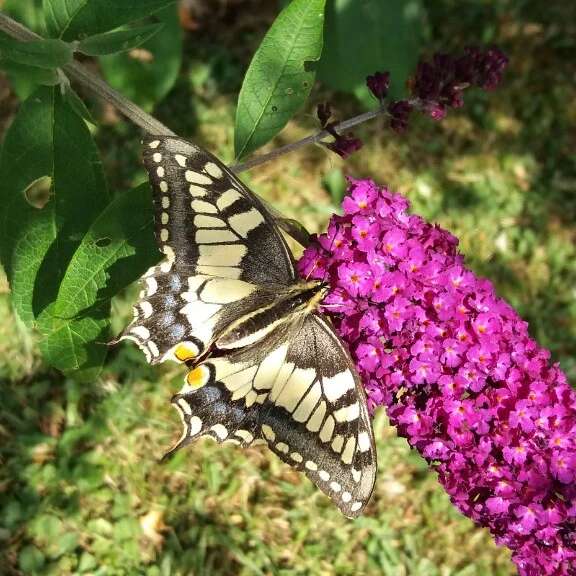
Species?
Papilio machaon
